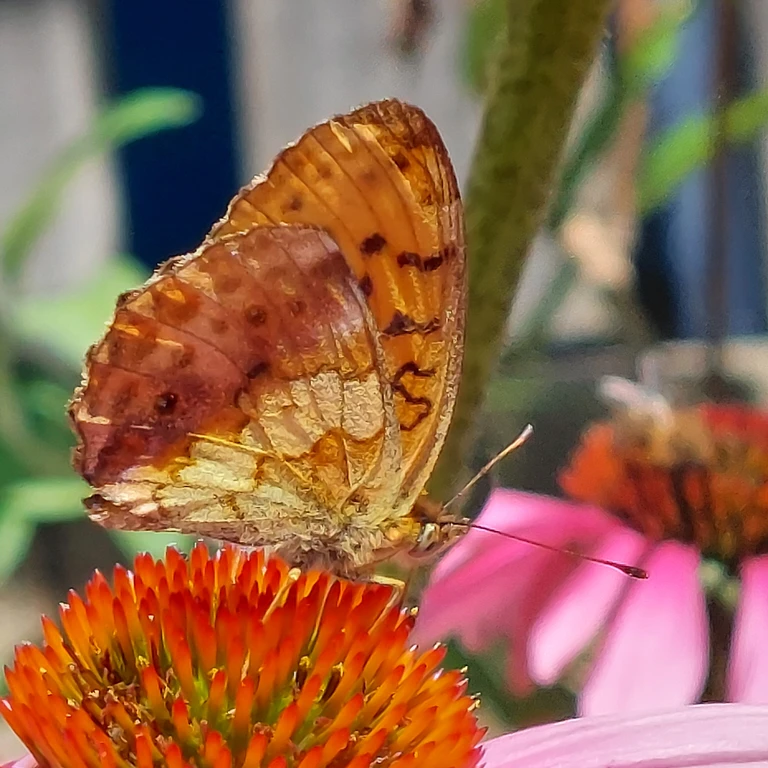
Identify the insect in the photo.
Brenthis daphne
